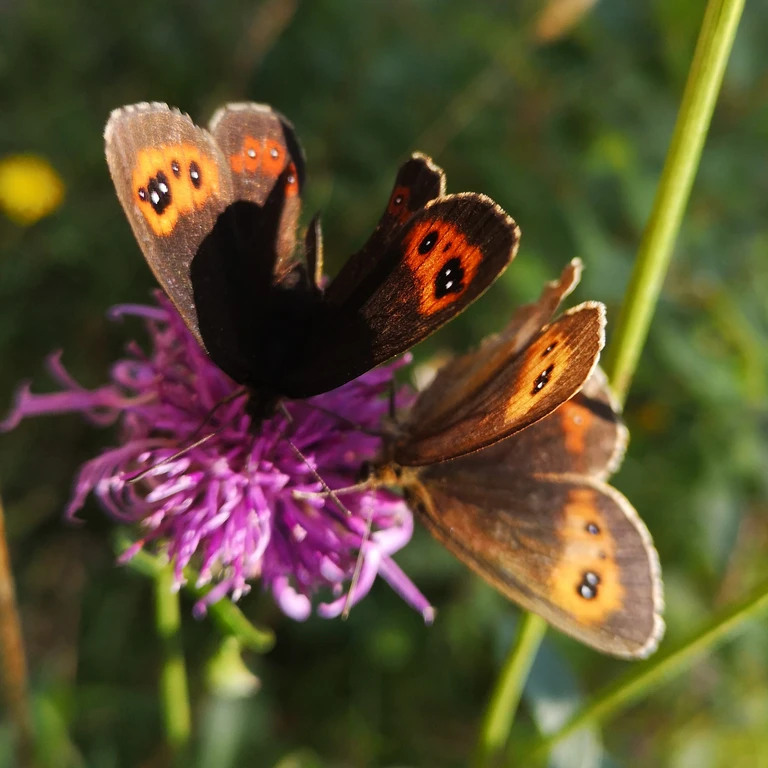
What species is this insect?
Erebia aethiops
